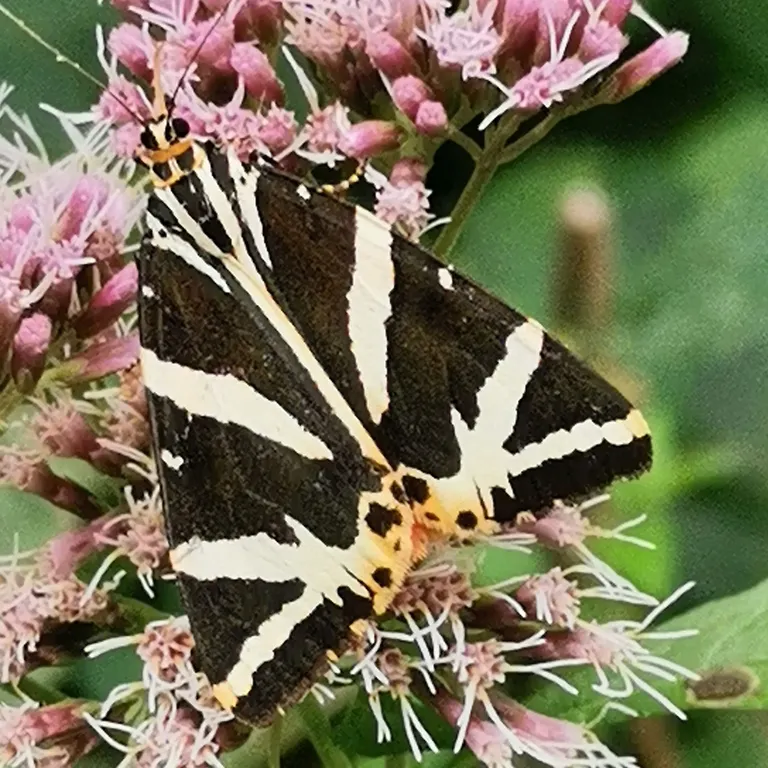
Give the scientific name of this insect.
Euplagia quadripunctaria
